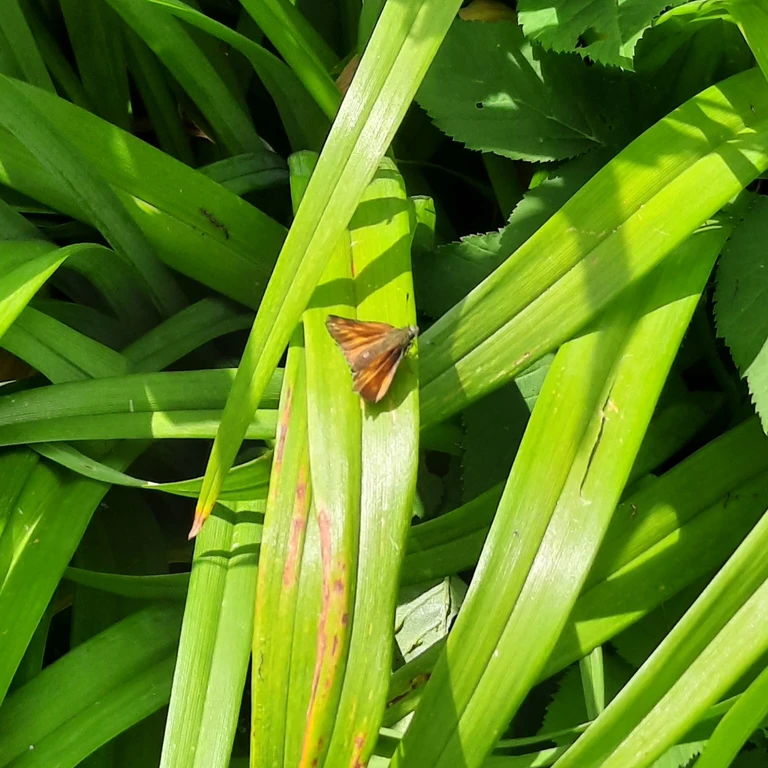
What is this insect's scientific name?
Ochlodes sylvanus (also Ochlodes venata)
